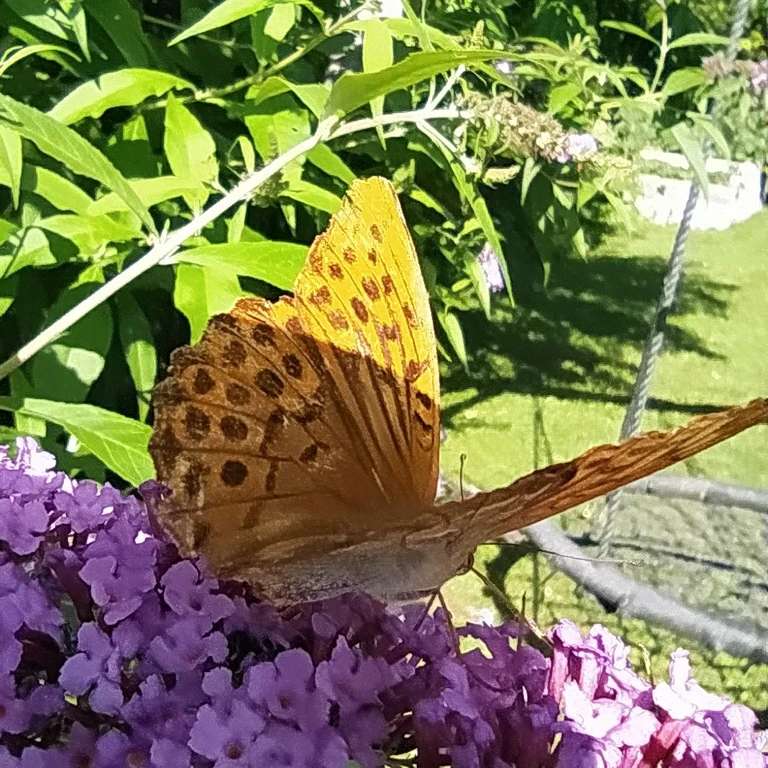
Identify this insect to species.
Argynnis paphia
